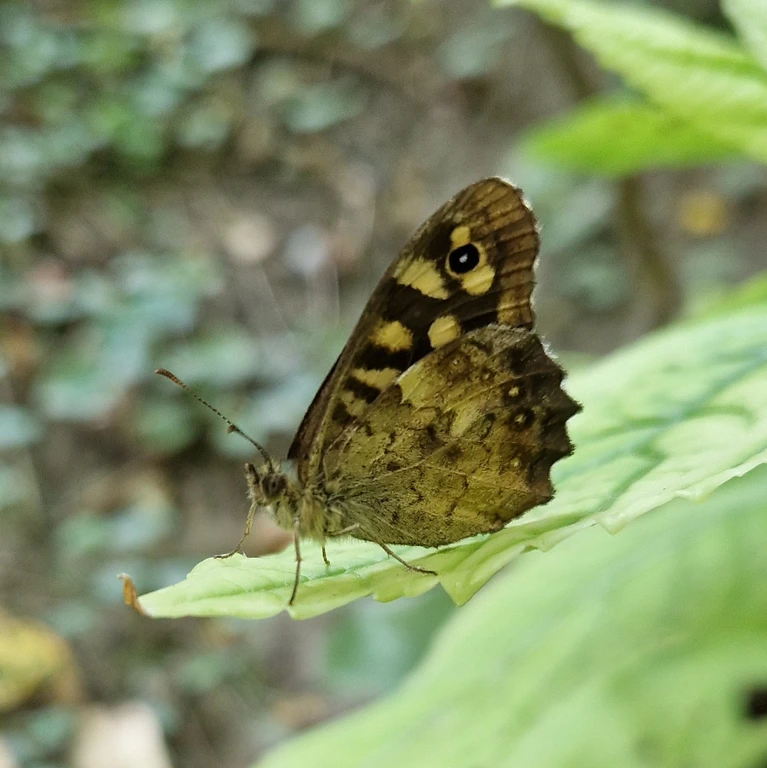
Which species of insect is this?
Pararge aegeria
